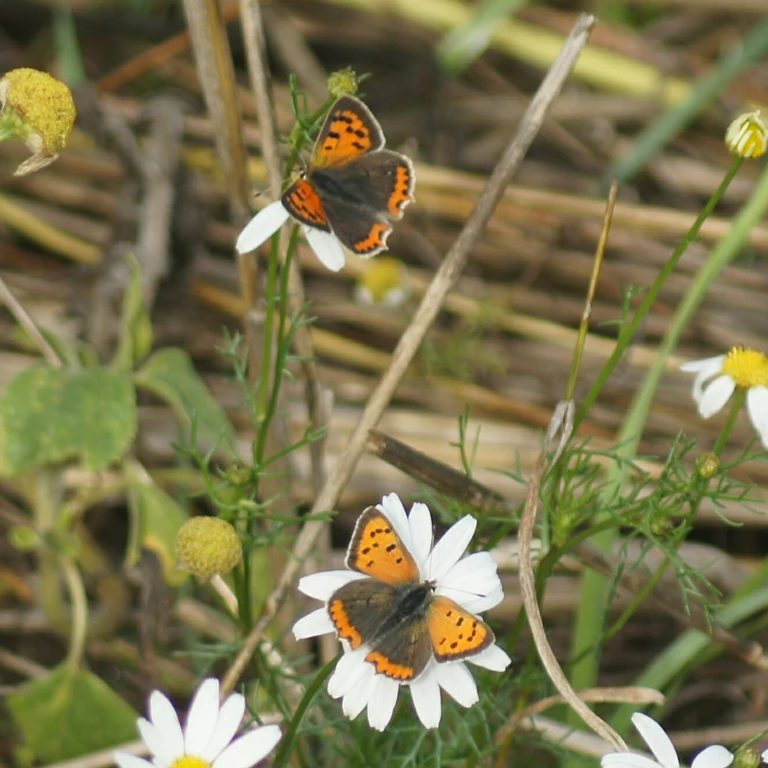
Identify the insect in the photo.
Lycaena phlaeas
